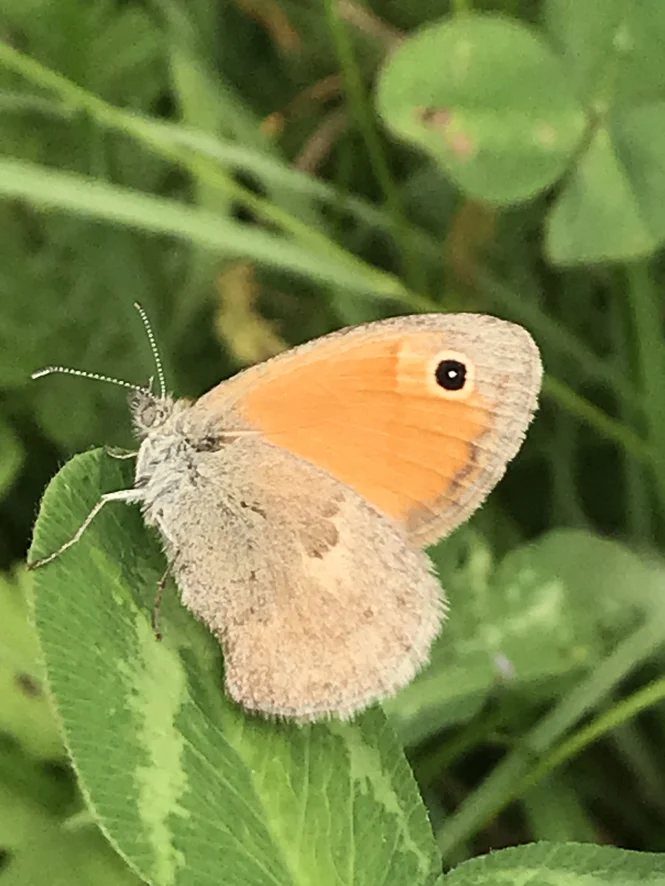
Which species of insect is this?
Coenonympha pamphilus
